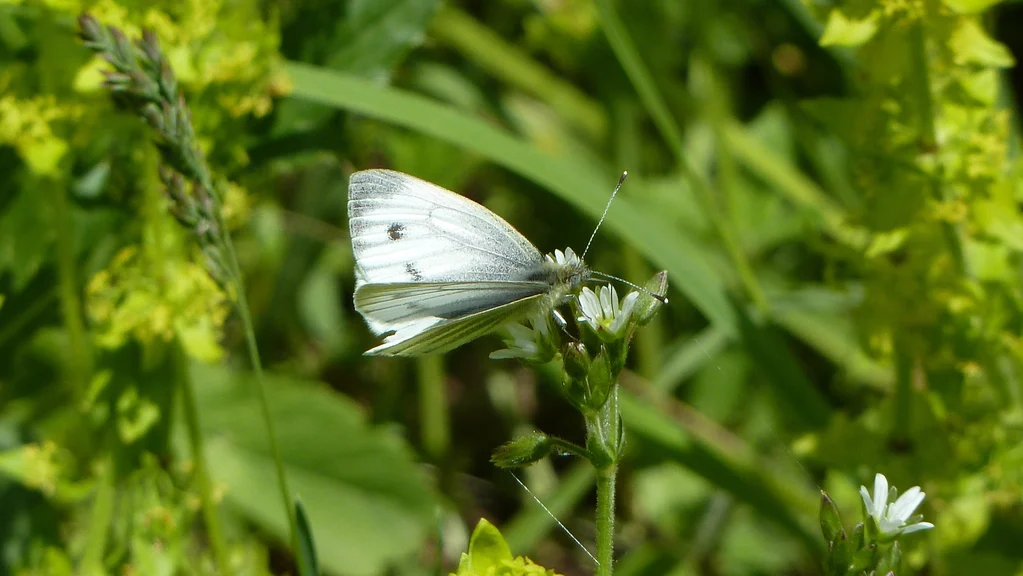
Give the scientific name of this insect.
Pieris napi
